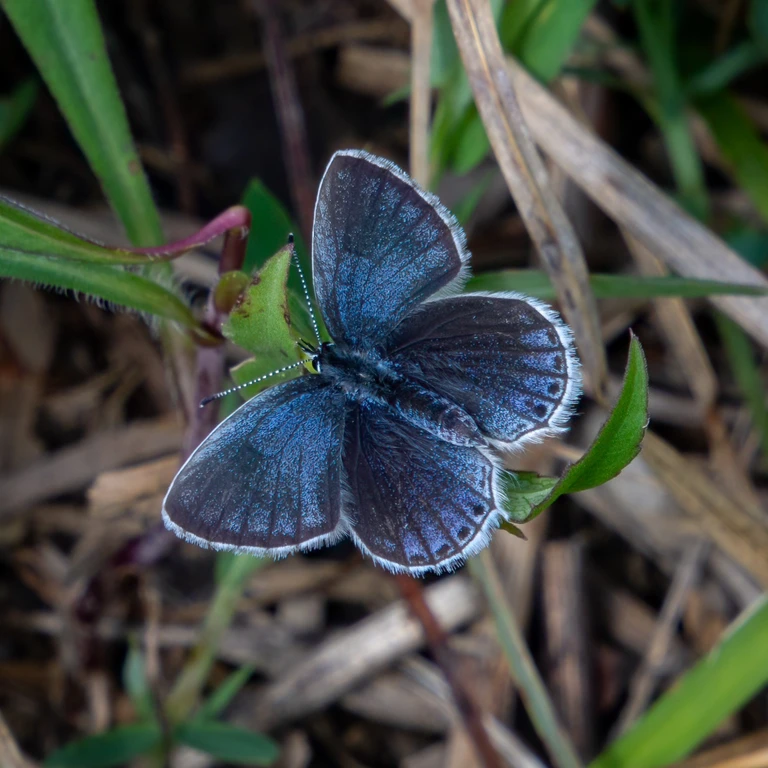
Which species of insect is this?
Cupido argiades (also Elkalyce argiades)
